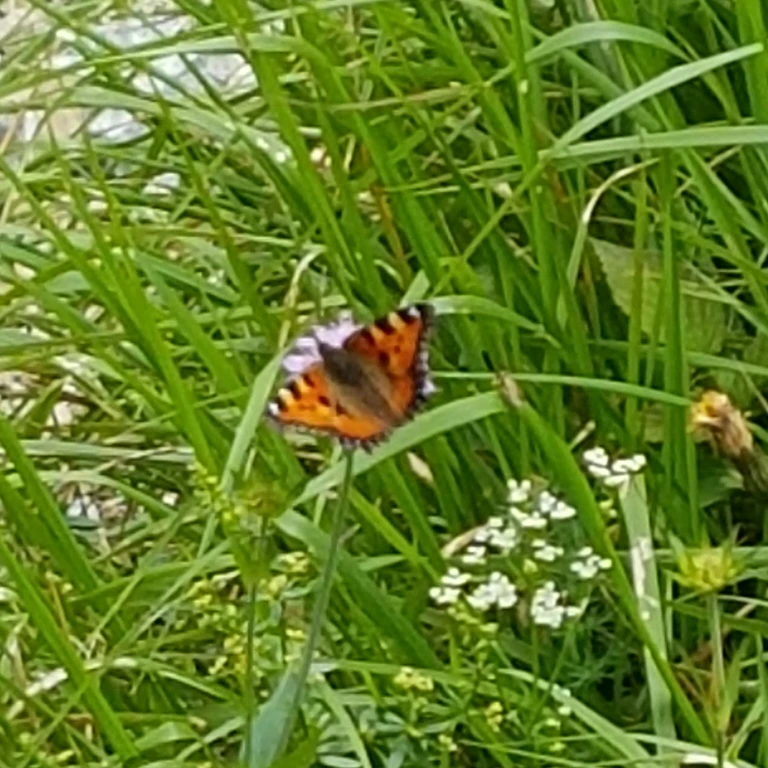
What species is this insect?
Aglais urticae
